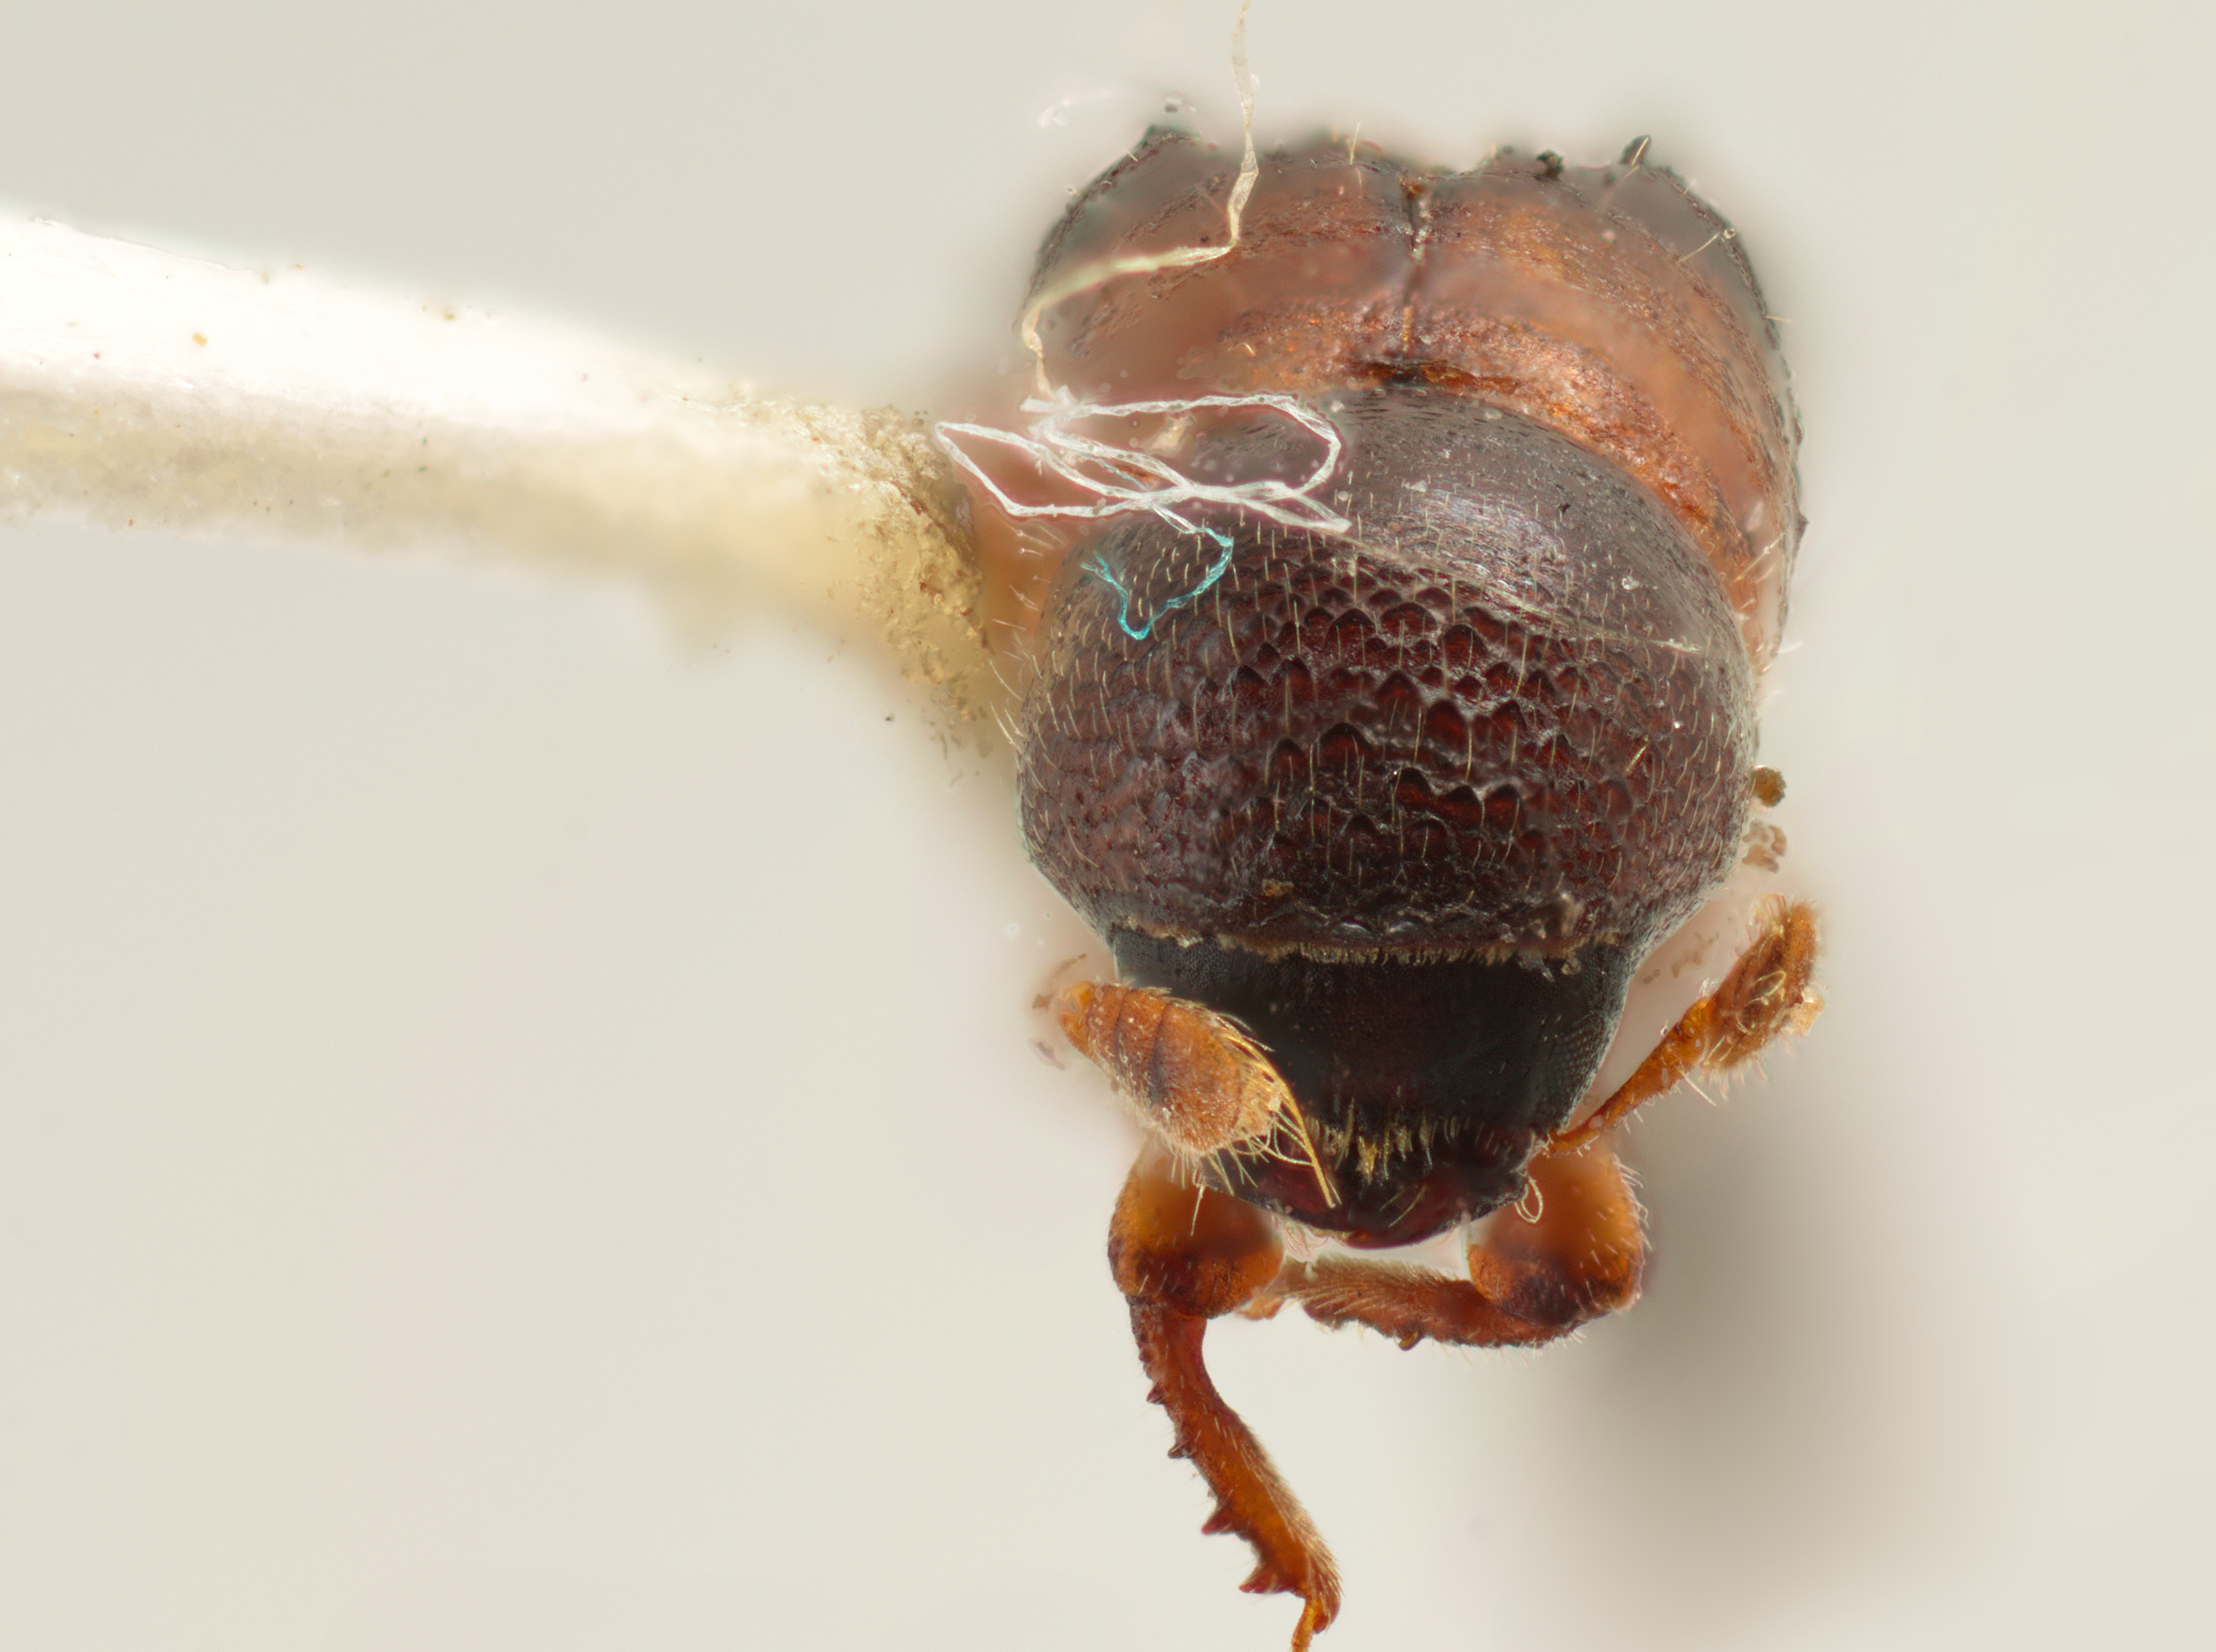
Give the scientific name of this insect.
Tricolus coloreus
